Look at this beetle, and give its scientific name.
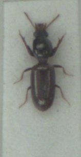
Dyschirius politus
